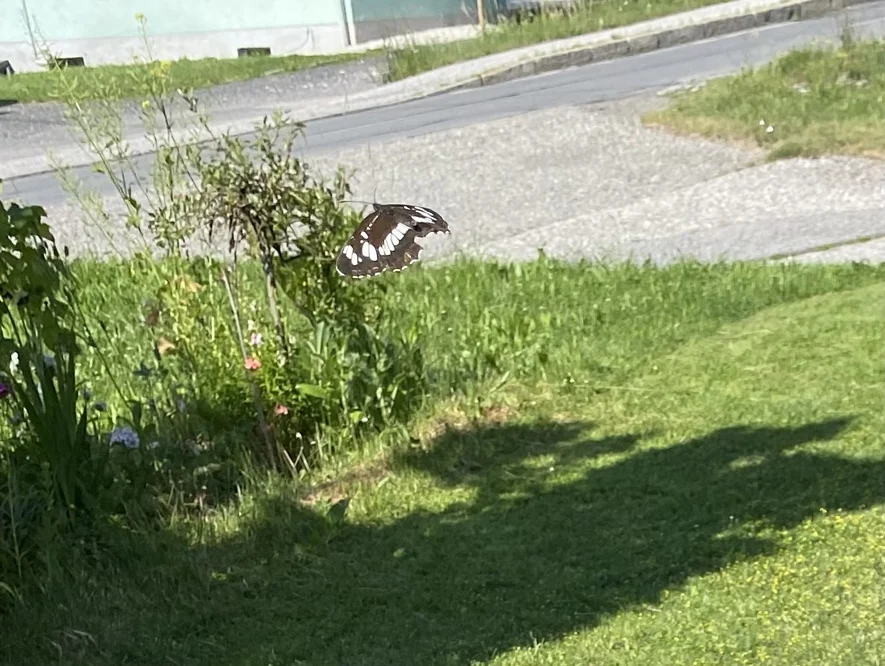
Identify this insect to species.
Neptis rivularis
